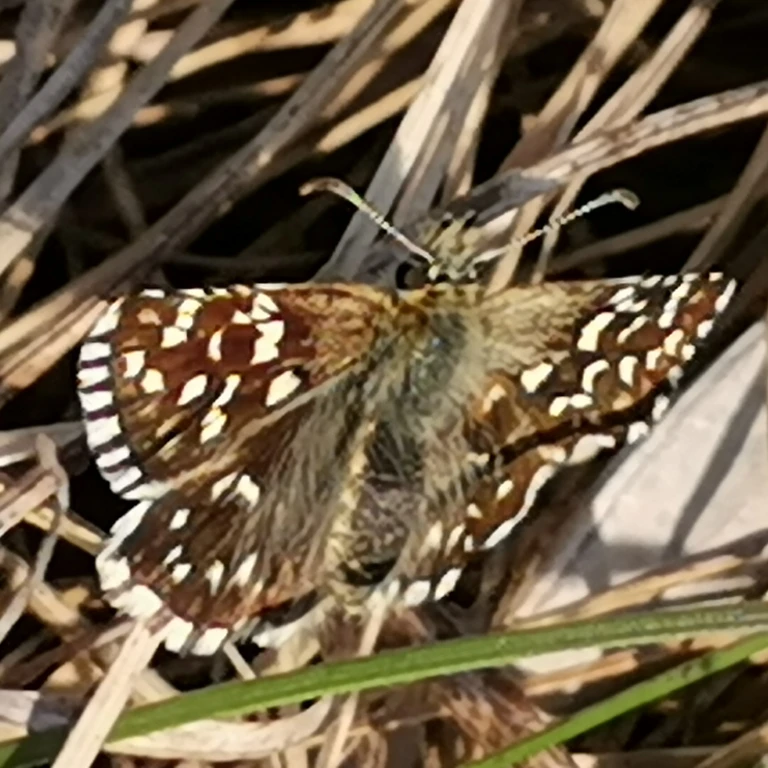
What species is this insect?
Pyrgus malvae
